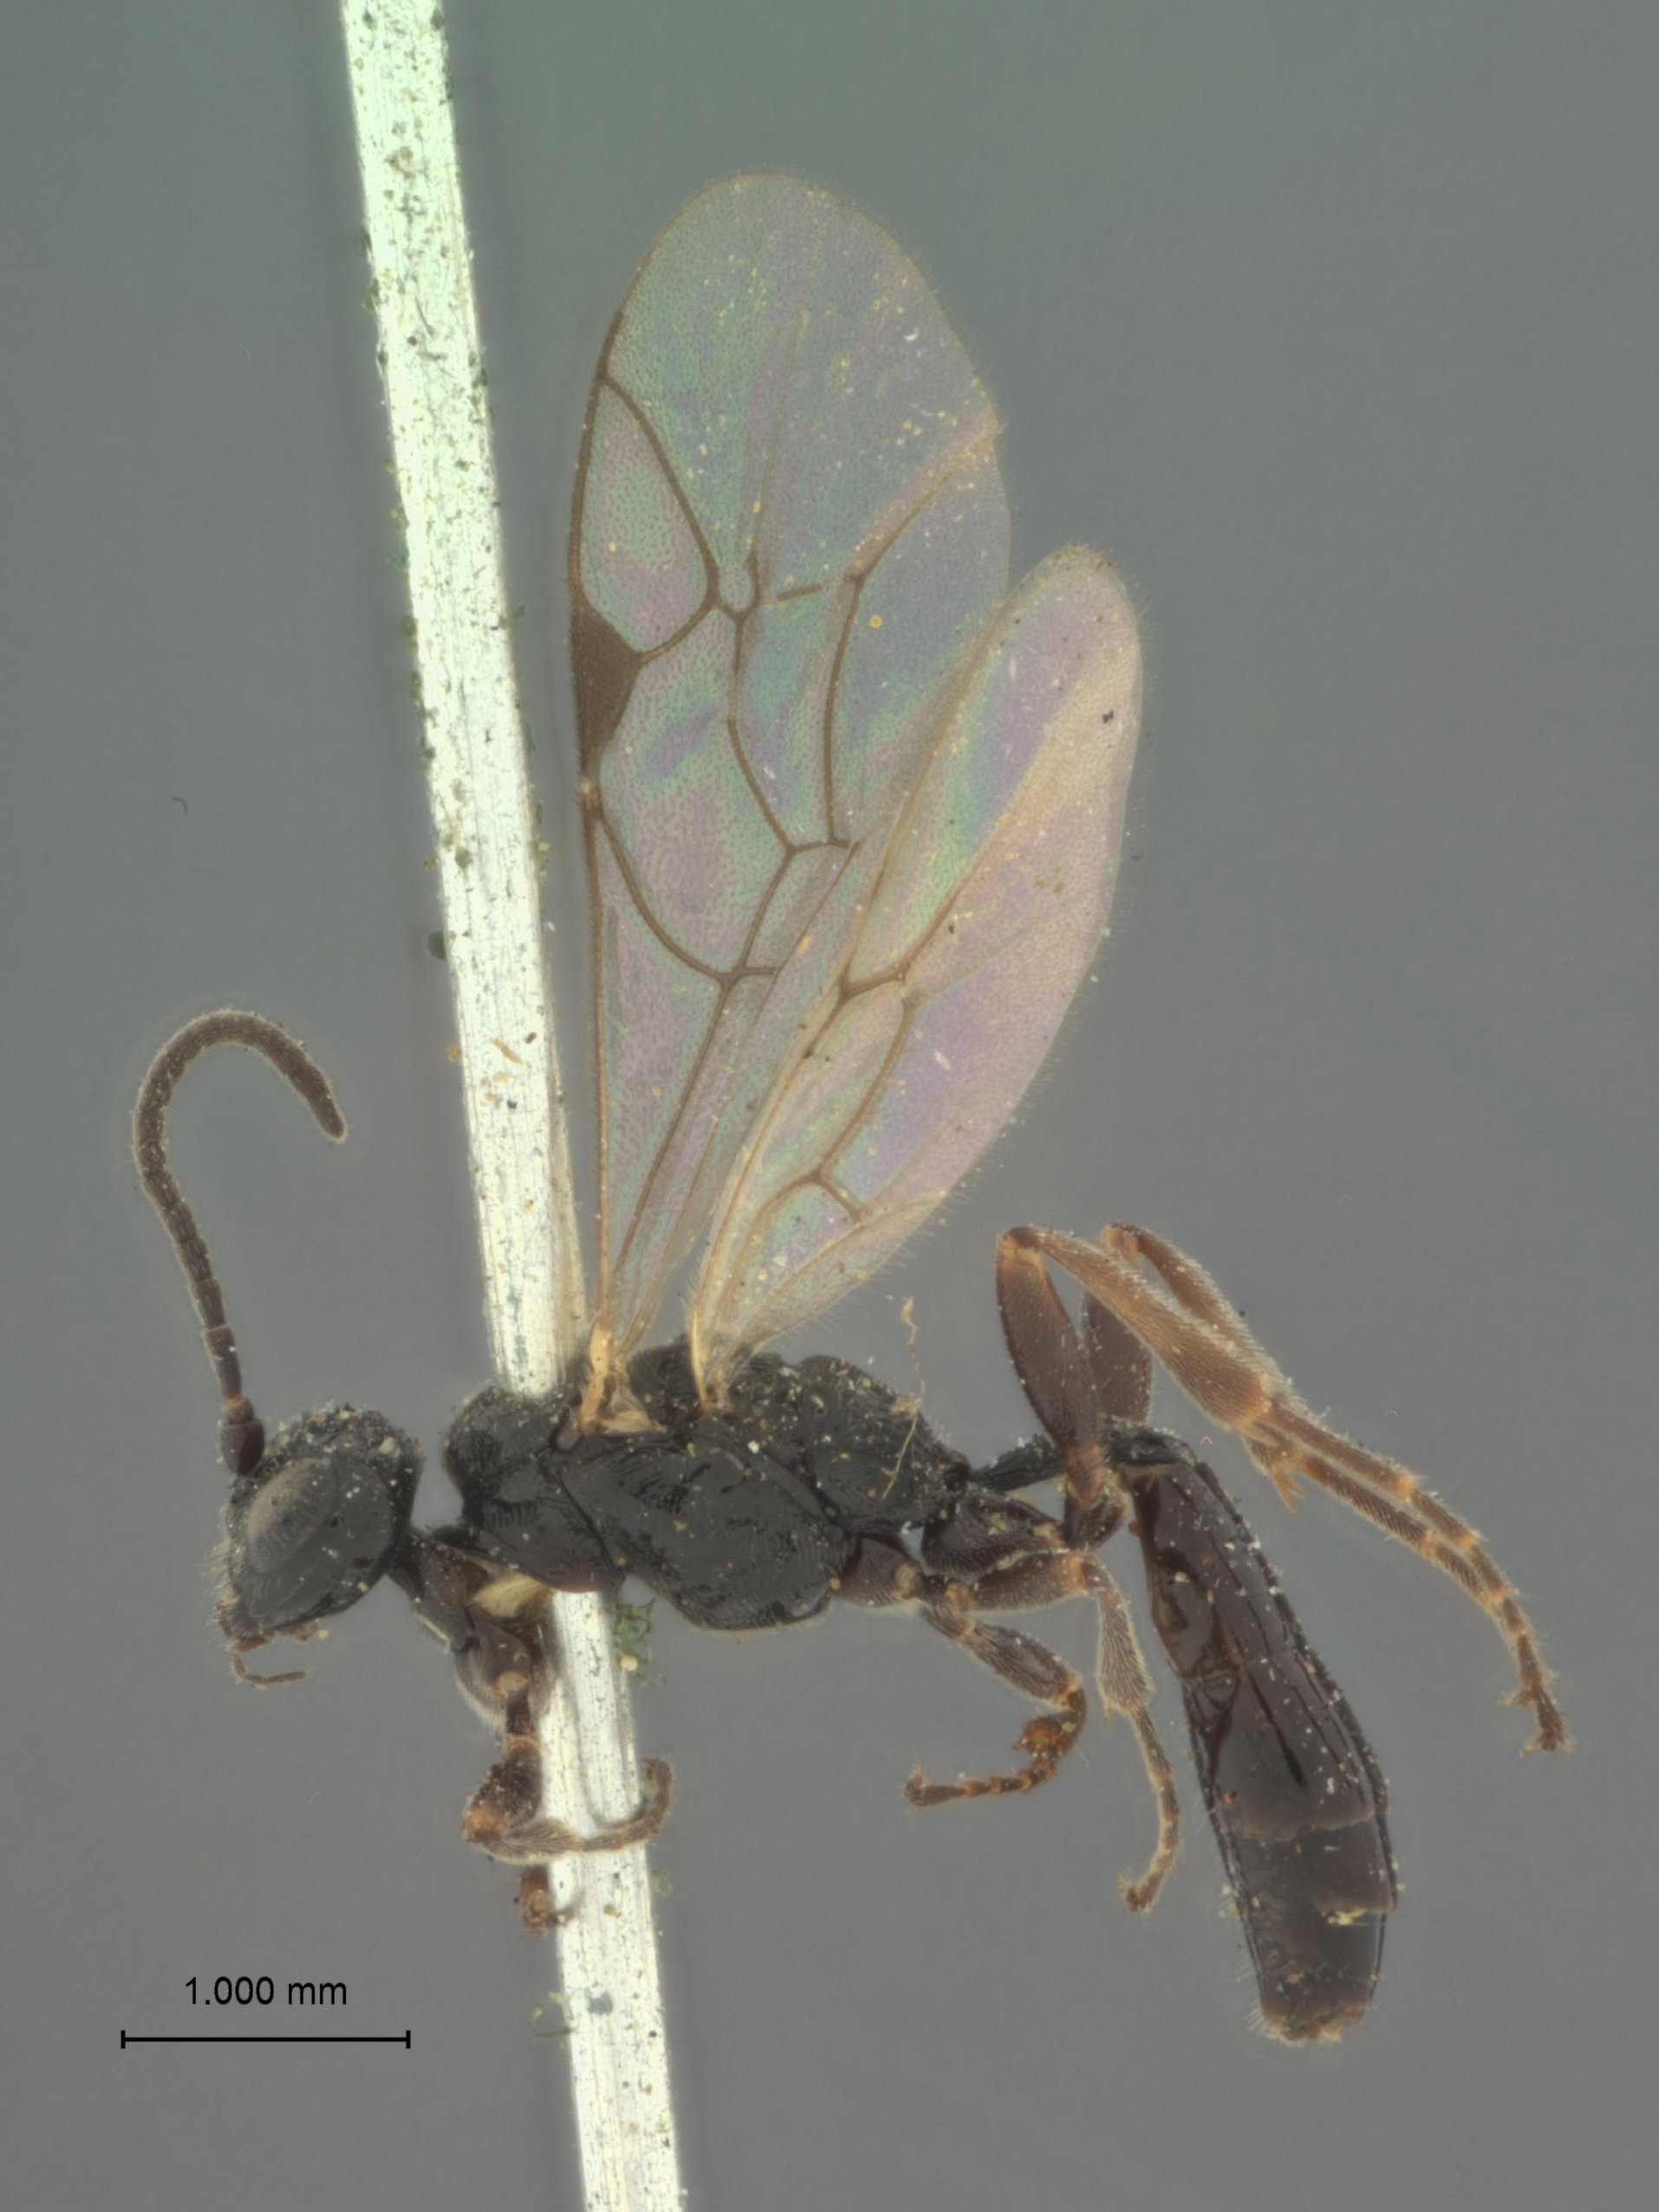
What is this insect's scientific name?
Exolytus kincaidi
